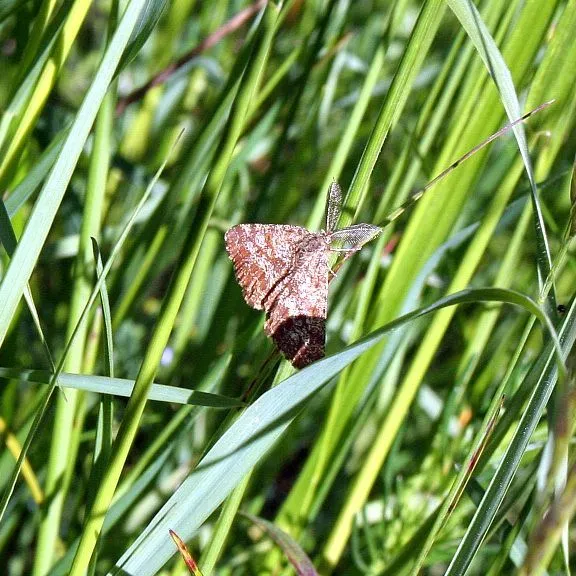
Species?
Ematurga atomaria
